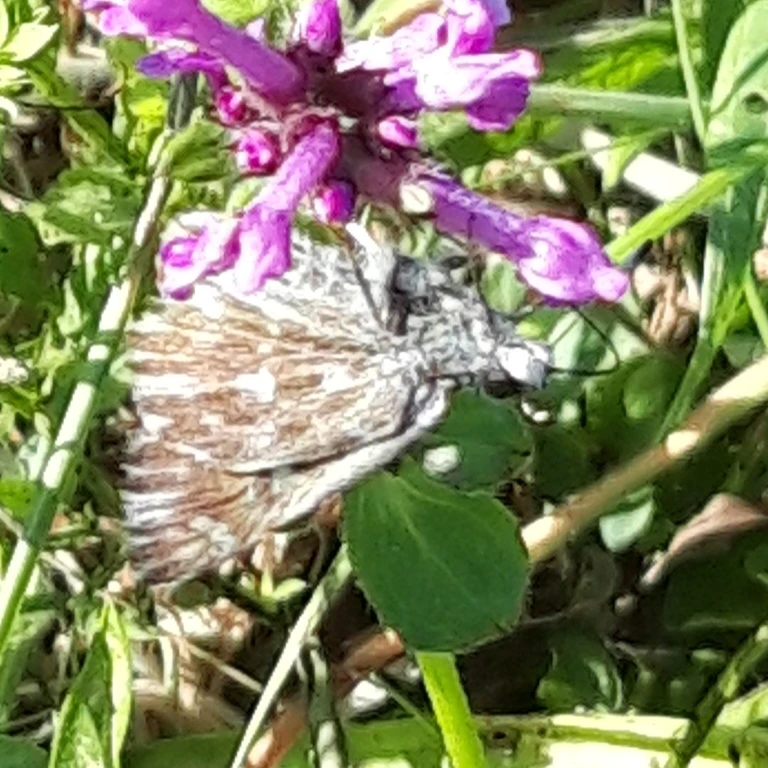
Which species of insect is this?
Muschampia floccifera (also Carcharodus floccifera)
